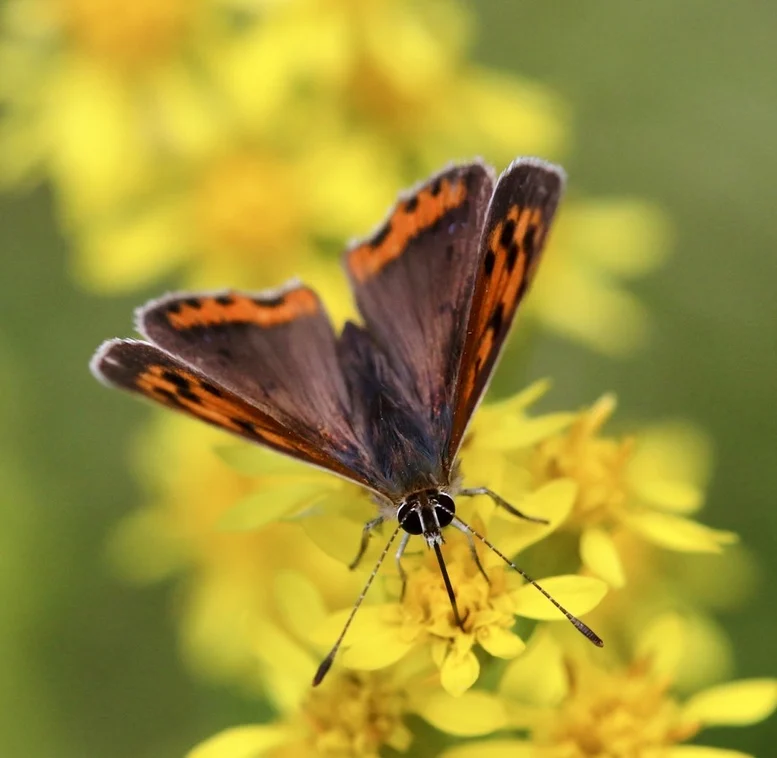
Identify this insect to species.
Lycaena phlaeas
